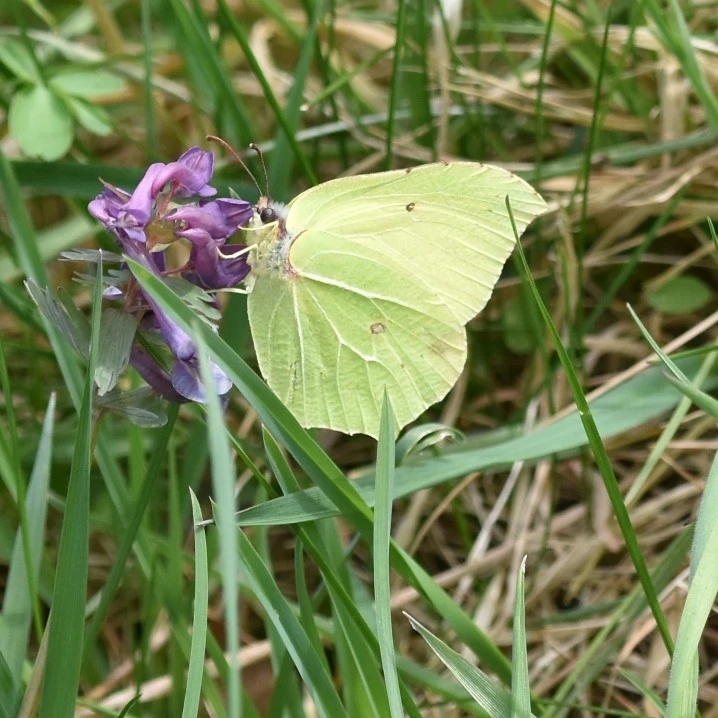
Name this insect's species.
Gonepteryx rhamni
